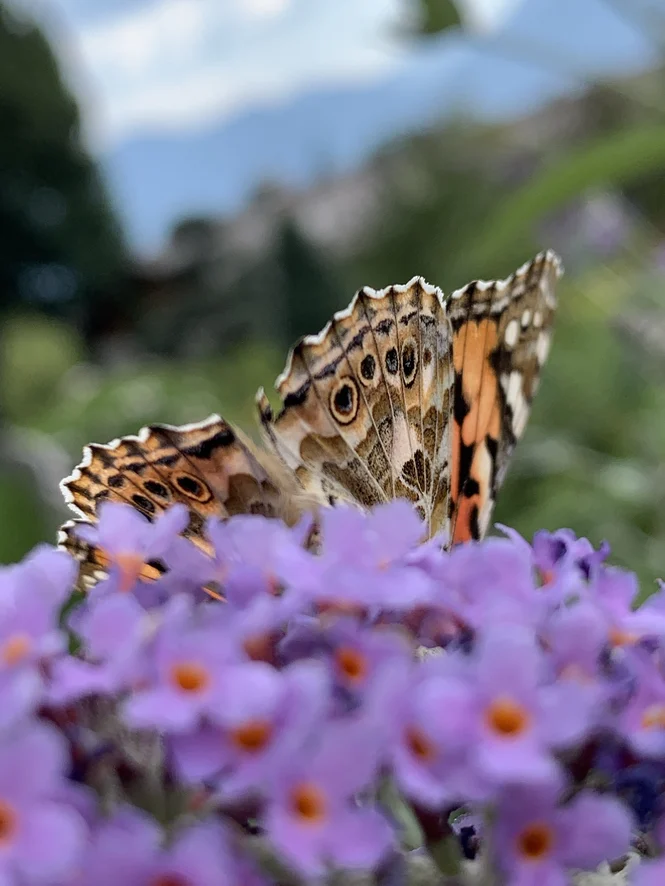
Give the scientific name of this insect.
Vanessa cardui
